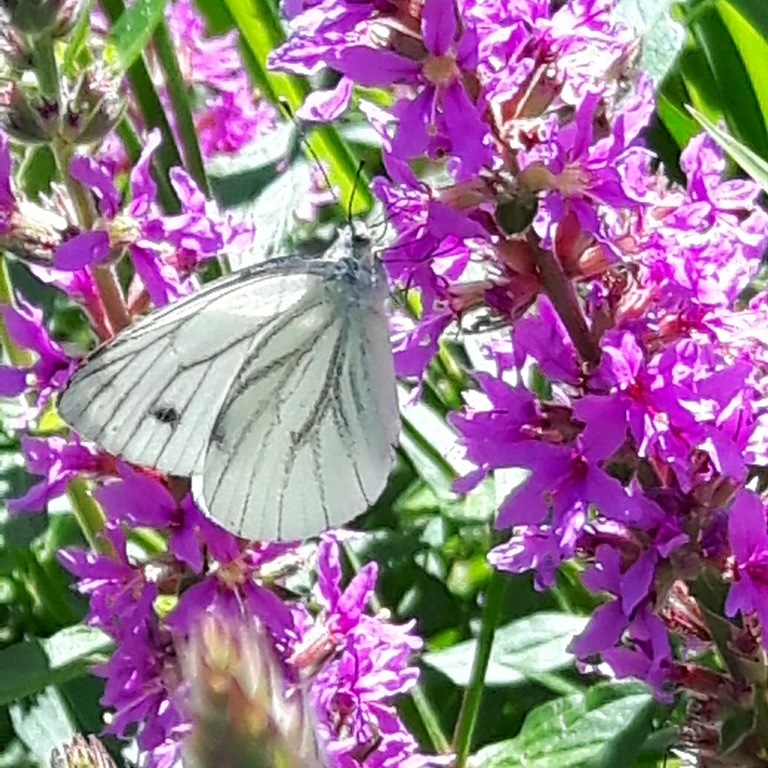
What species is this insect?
Pieris napi
